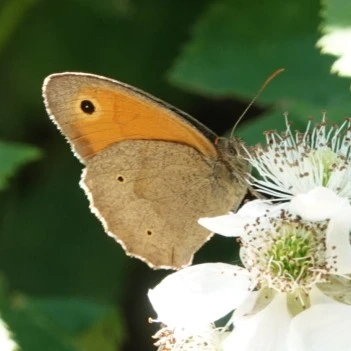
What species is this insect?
Maniola jurtina
